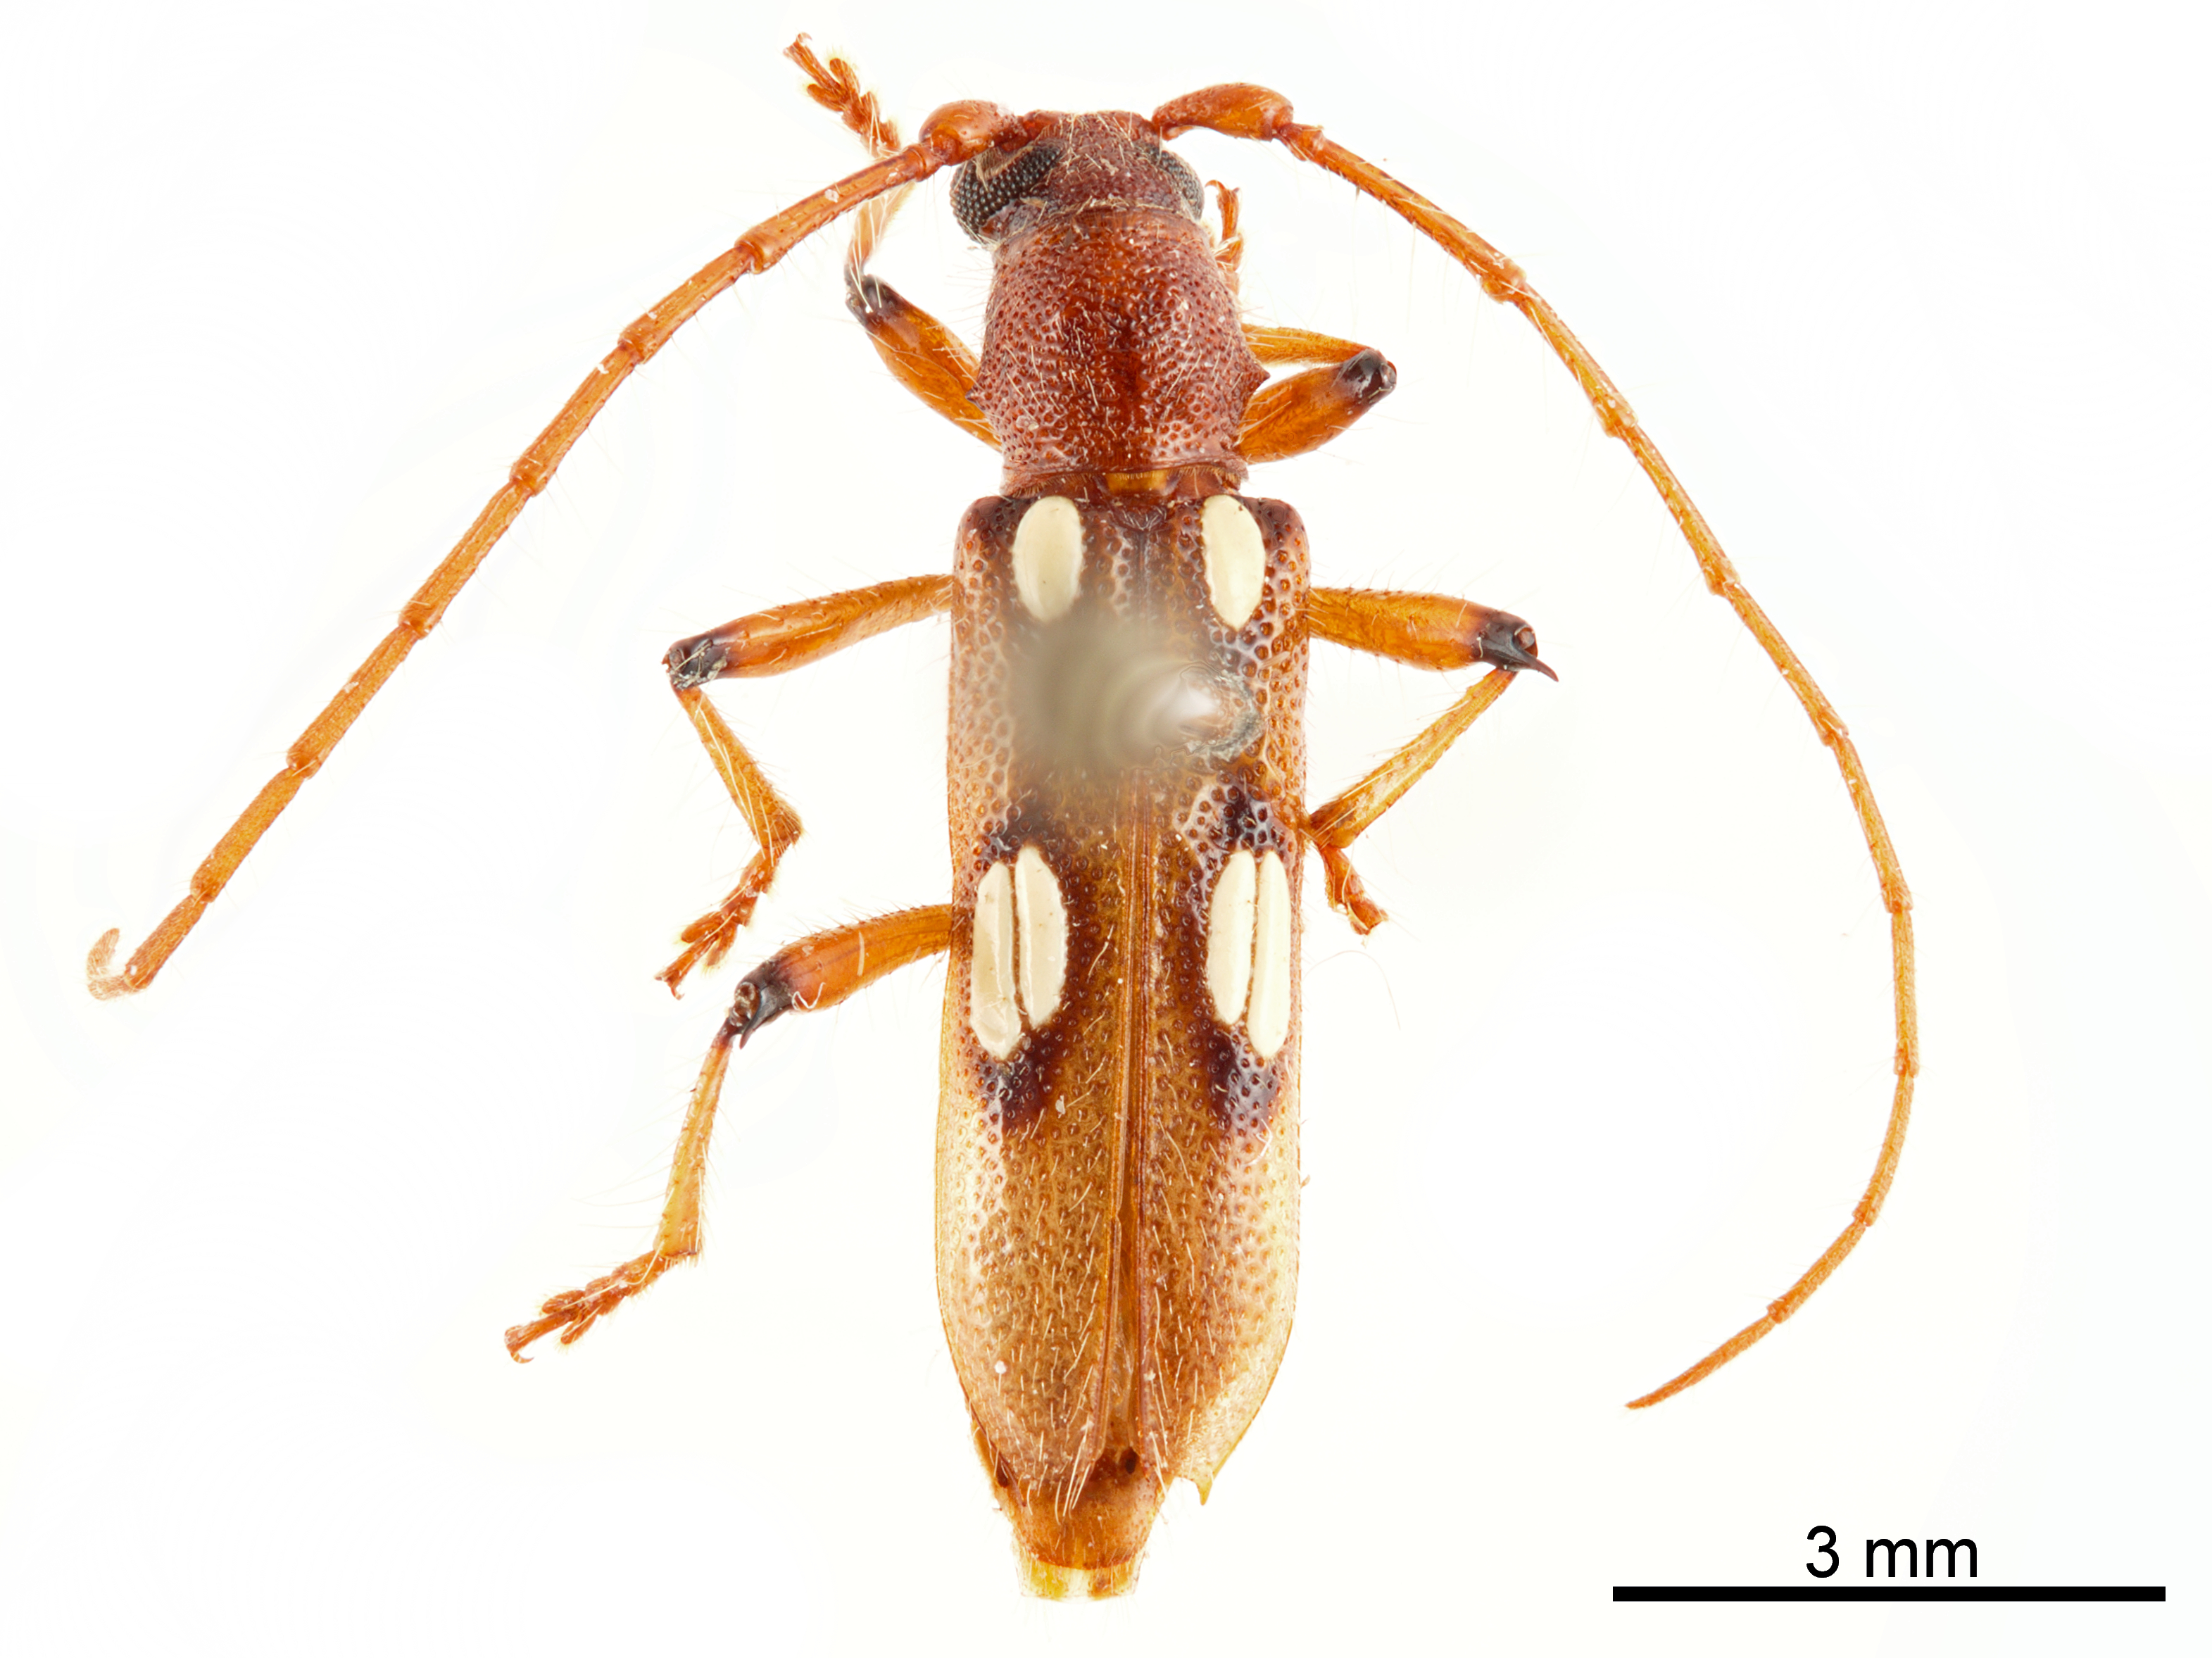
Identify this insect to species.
Cupanoscelis clavipes
